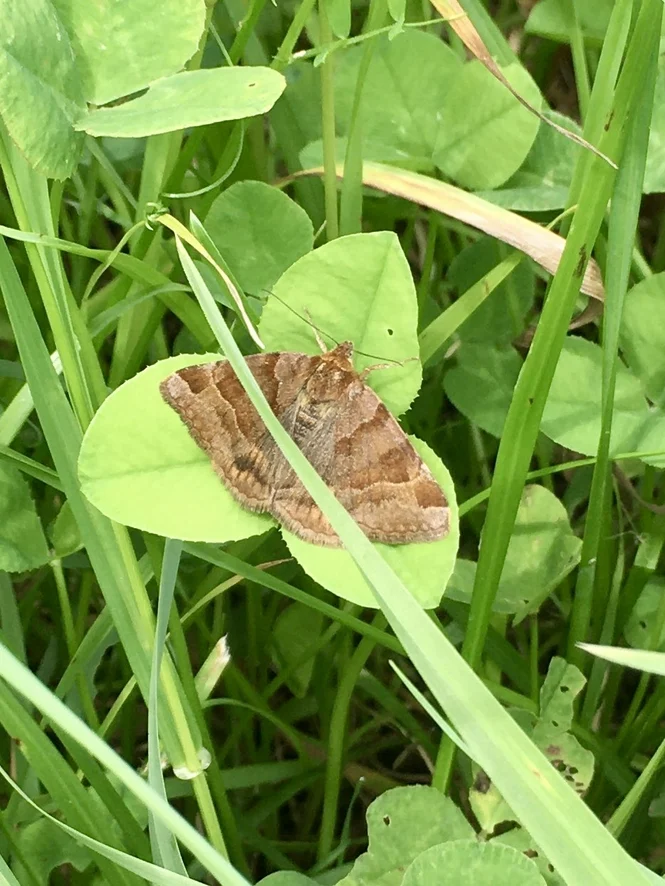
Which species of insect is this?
Euclidia glyphica
